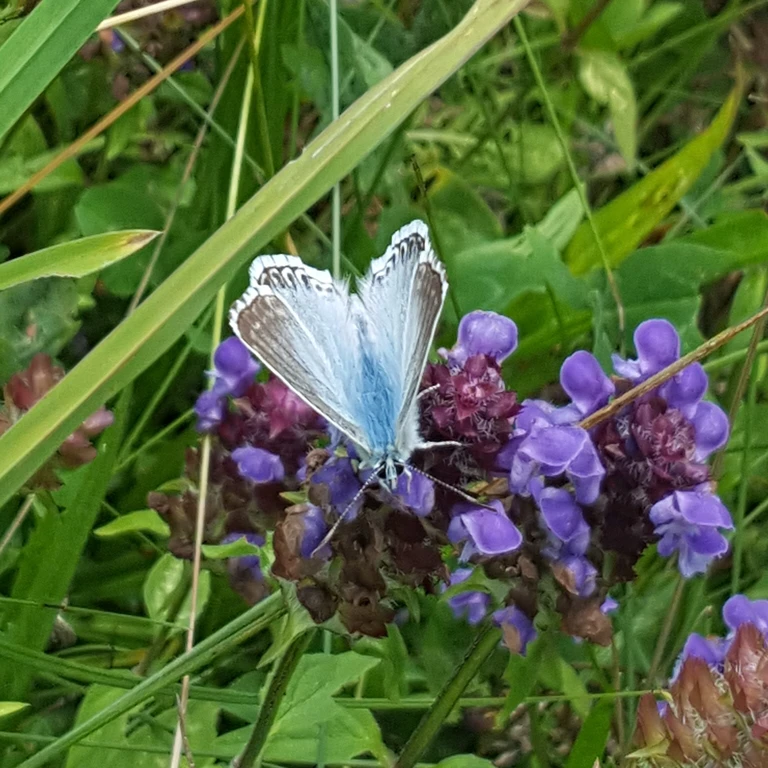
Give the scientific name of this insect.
Lysandra coridon
